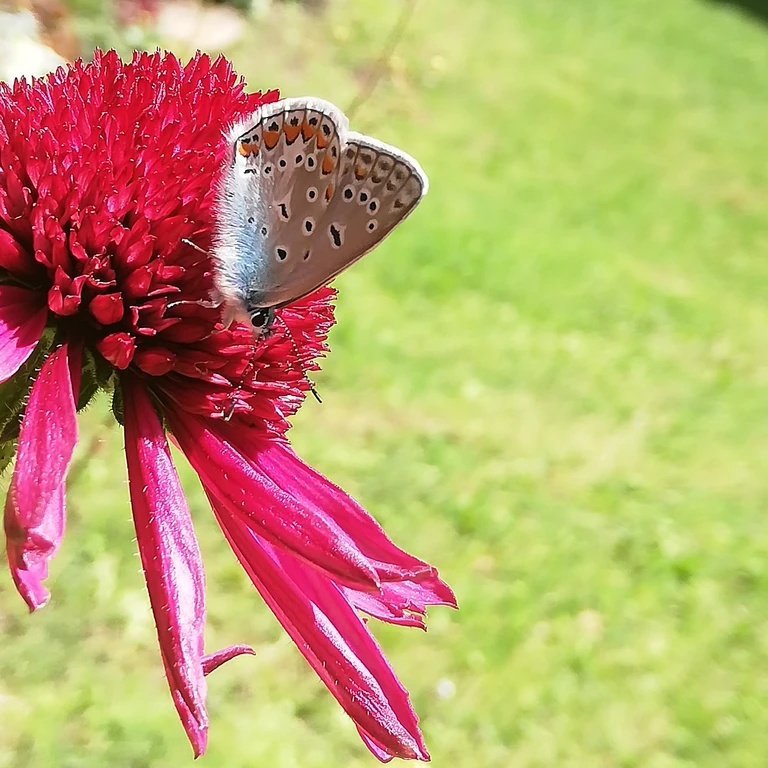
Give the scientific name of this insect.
Polyommatus icarus
